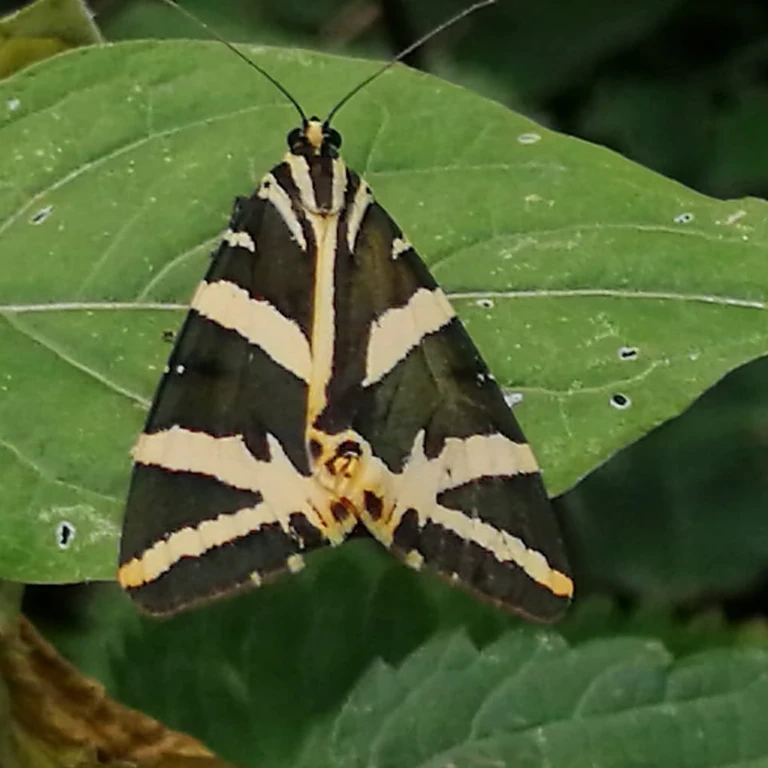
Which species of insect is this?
Euplagia quadripunctaria
